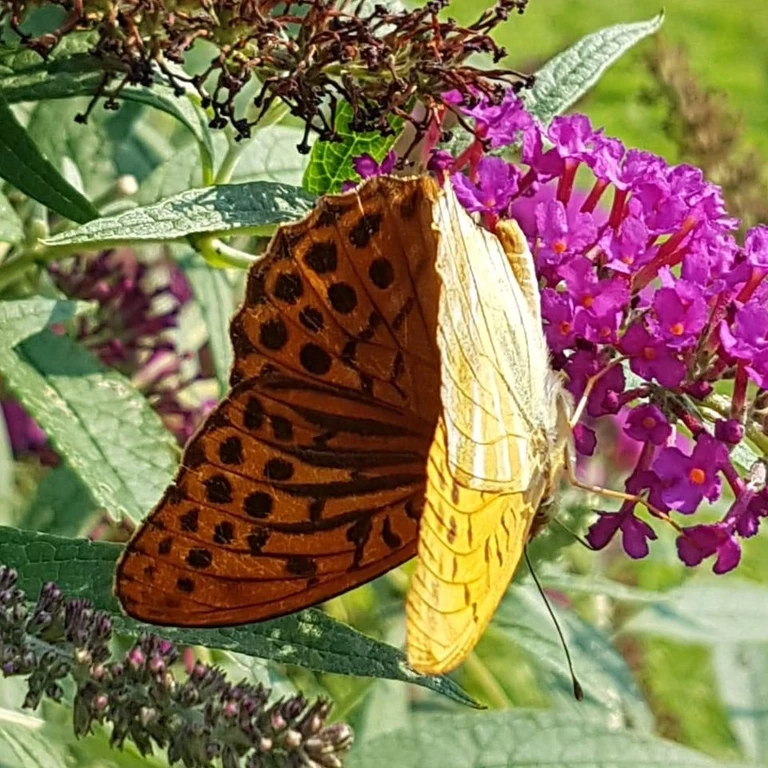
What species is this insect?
Argynnis paphia
